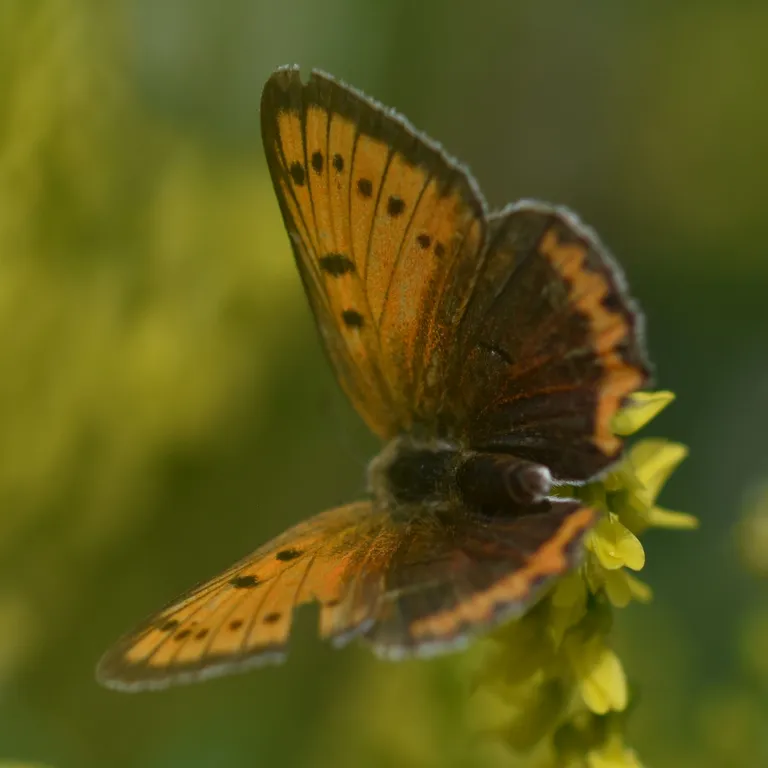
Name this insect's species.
Lycaena dispar
